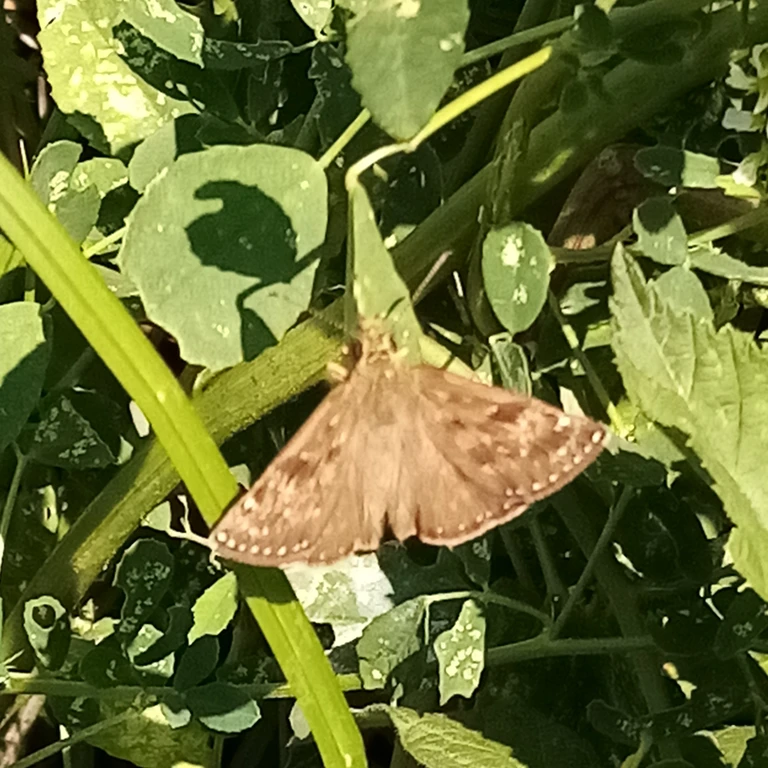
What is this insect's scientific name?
Erynnis tages
